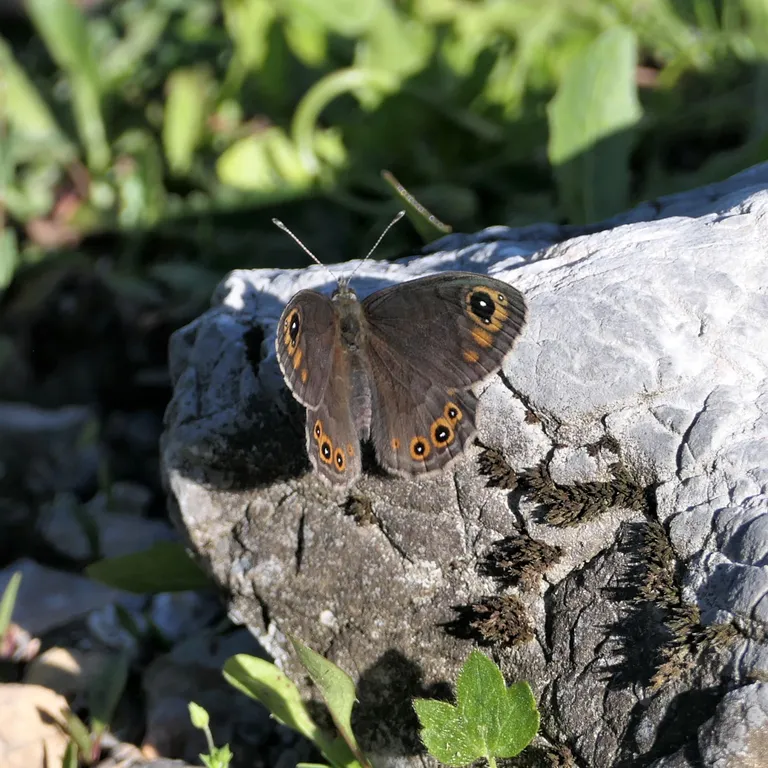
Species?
Lasiommata petropolitana (also Pararge petropolitana)
